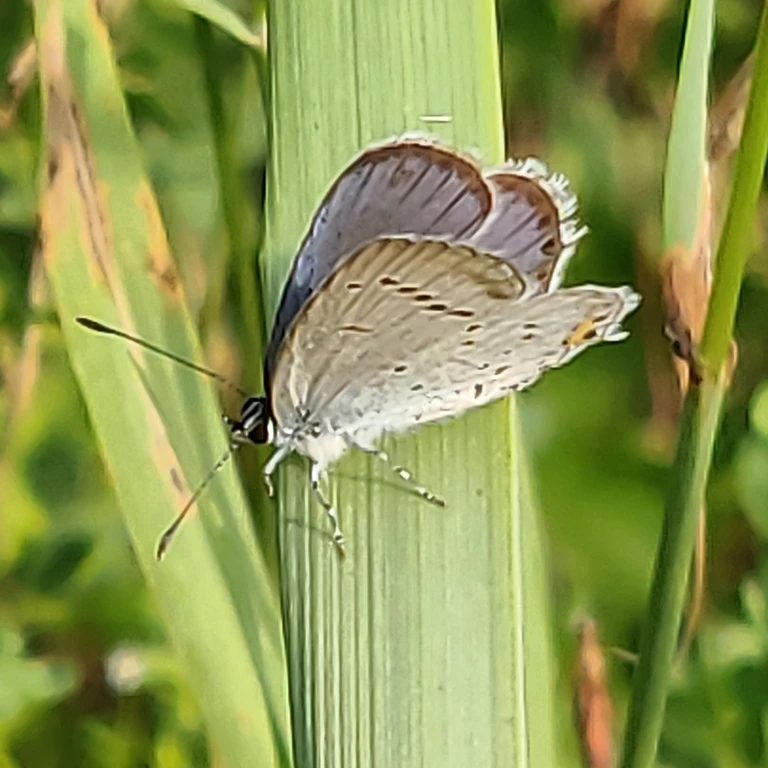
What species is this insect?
Cupido argiades (also Elkalyce argiades)
